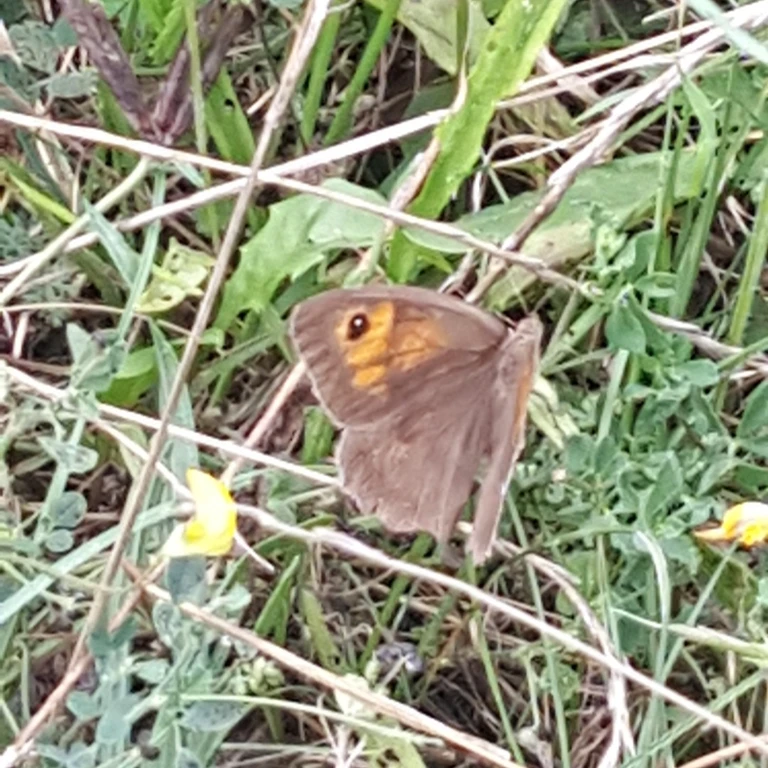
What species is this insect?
Maniola jurtina
